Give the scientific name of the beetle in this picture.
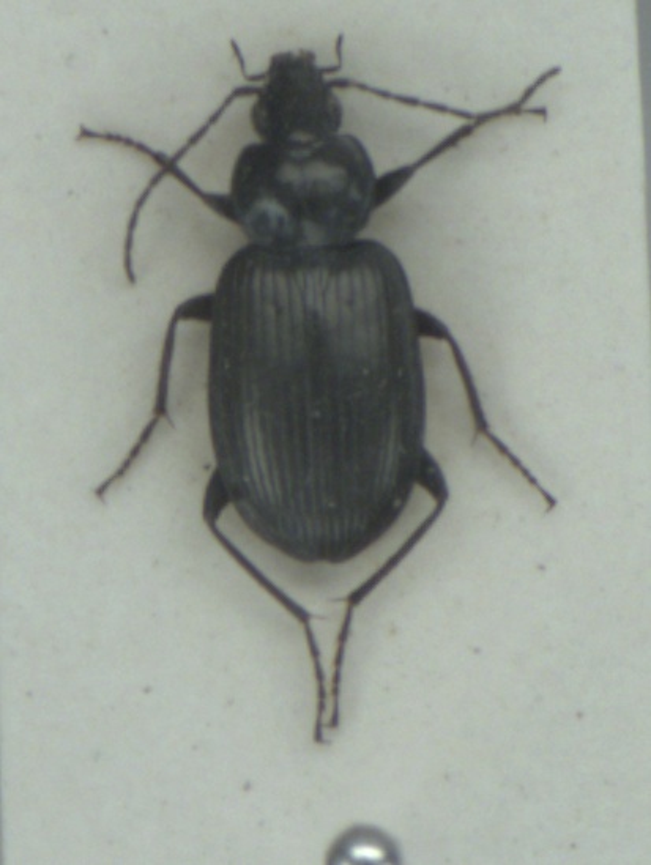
Agonum viduum
